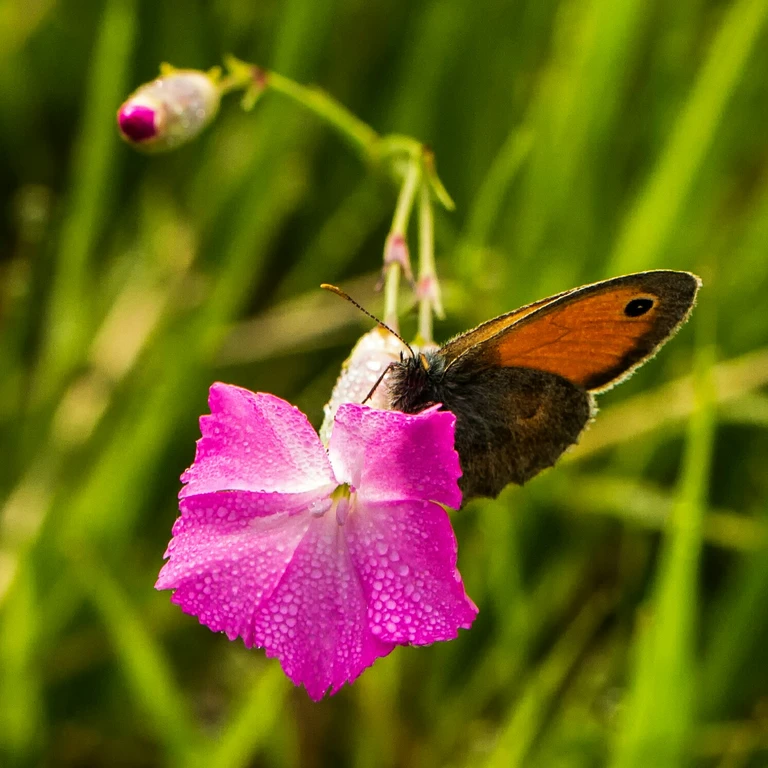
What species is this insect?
Coenonympha pamphilus
